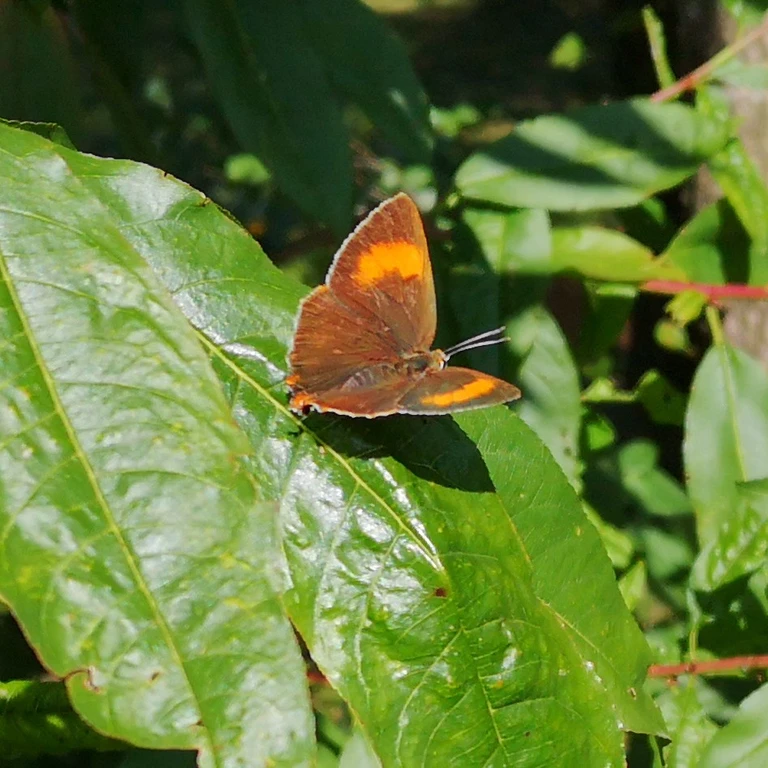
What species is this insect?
Thecla betulae
